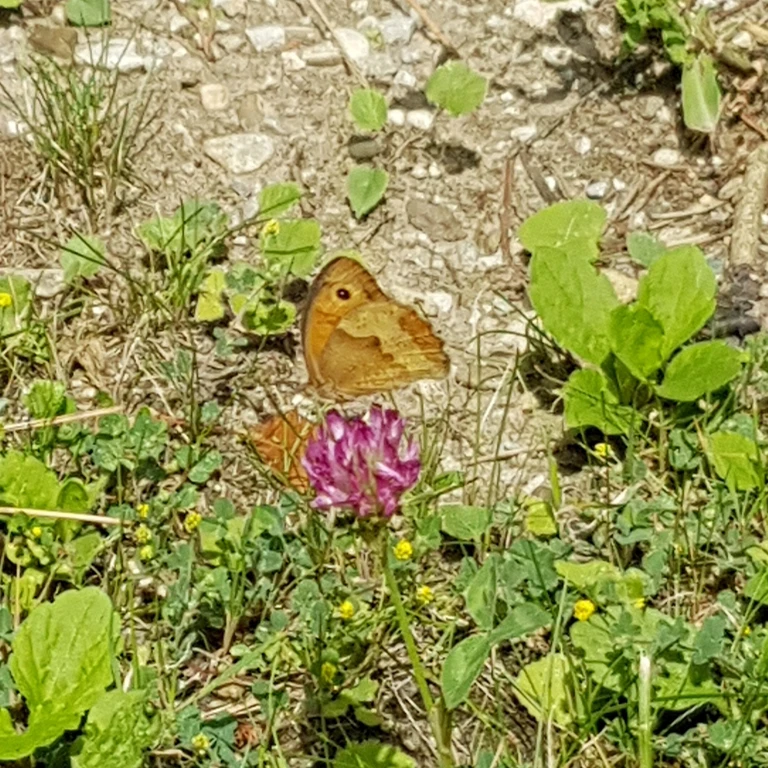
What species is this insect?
Maniola jurtina
